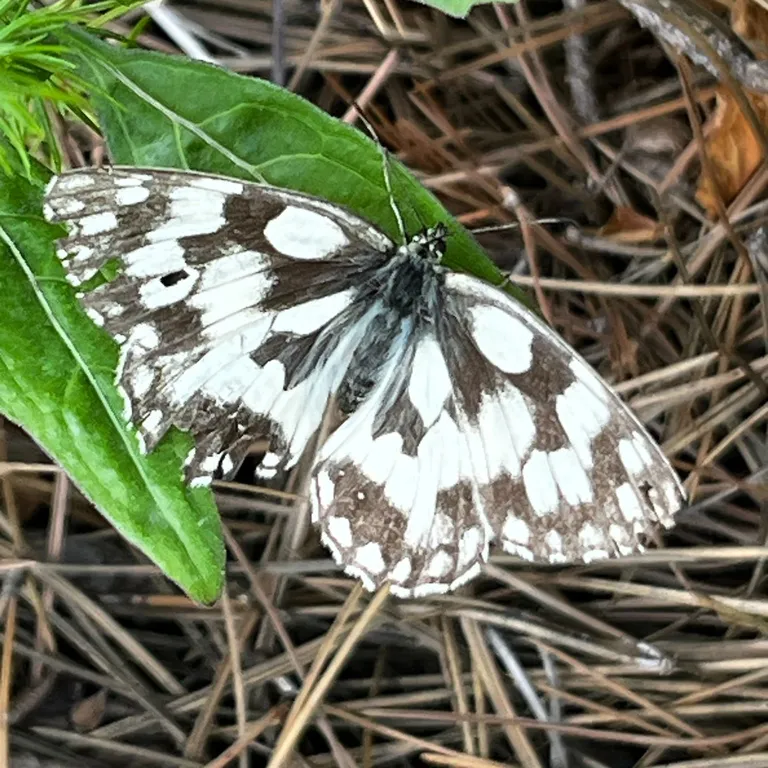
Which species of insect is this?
Melanargia galathea
